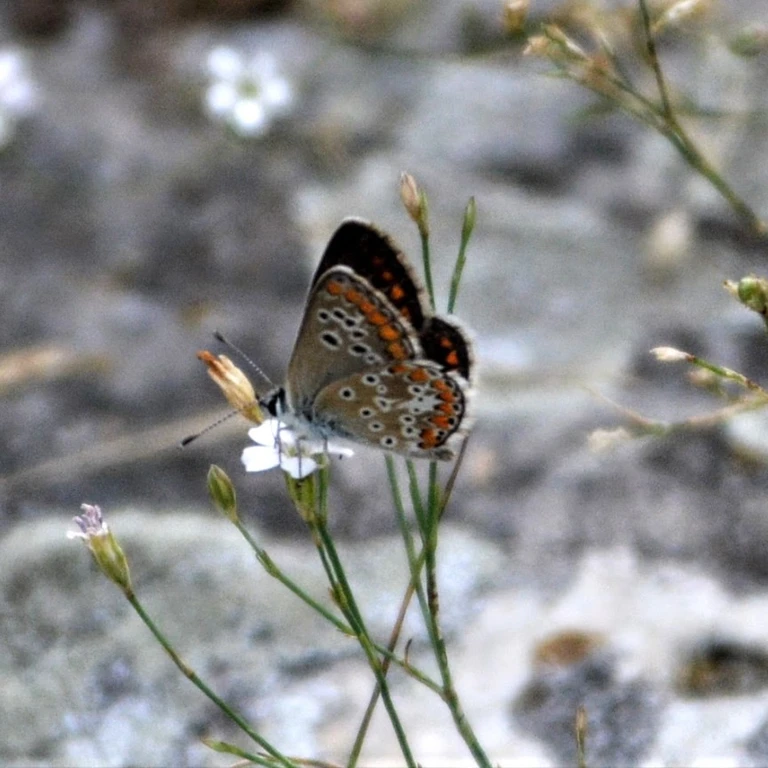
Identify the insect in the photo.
Aricia agestis/artaxerxes
